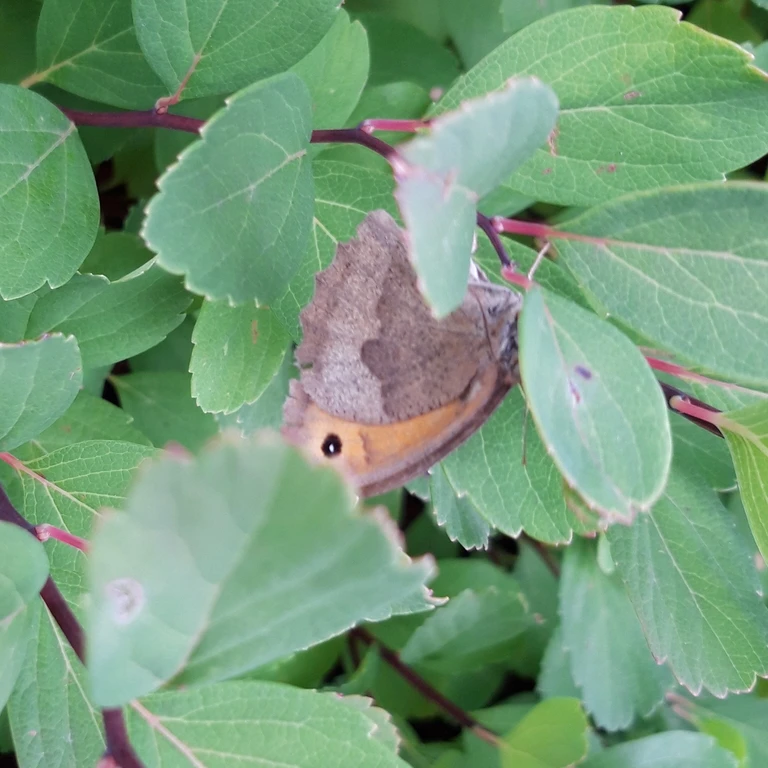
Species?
Maniola jurtina
